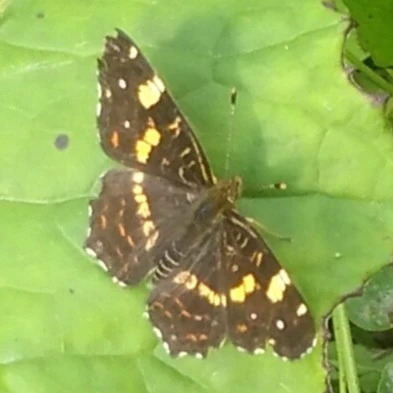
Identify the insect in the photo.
Araschnia levana
